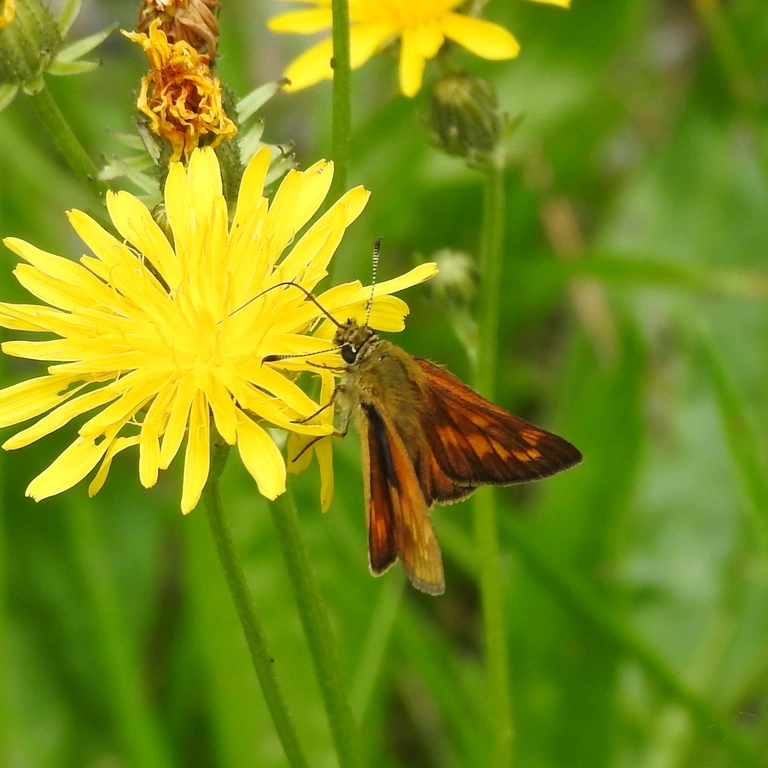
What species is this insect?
Ochlodes sylvanus (also Ochlodes venata)
